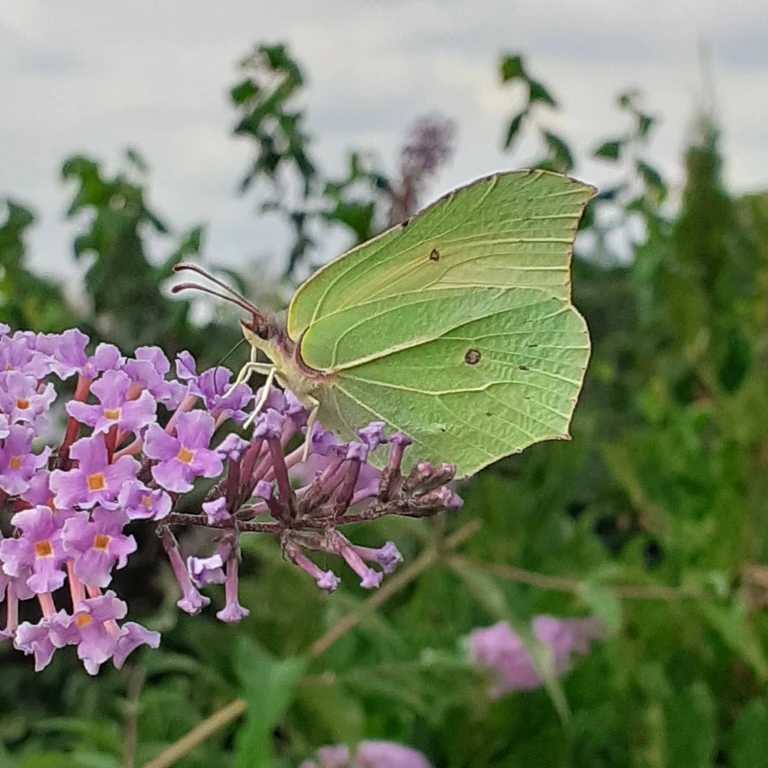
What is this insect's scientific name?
Gonepteryx rhamni
